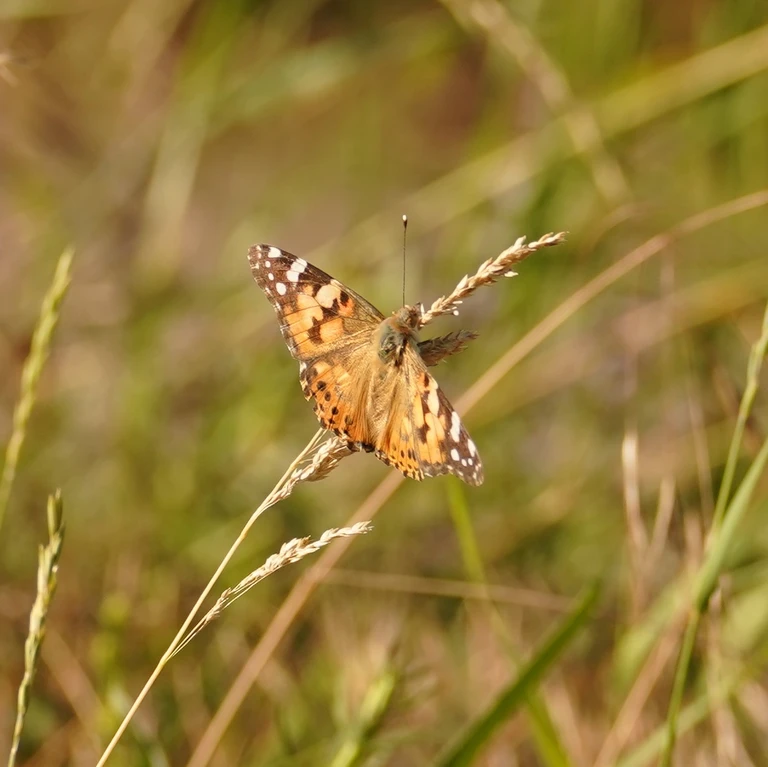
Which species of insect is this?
Vanessa cardui
